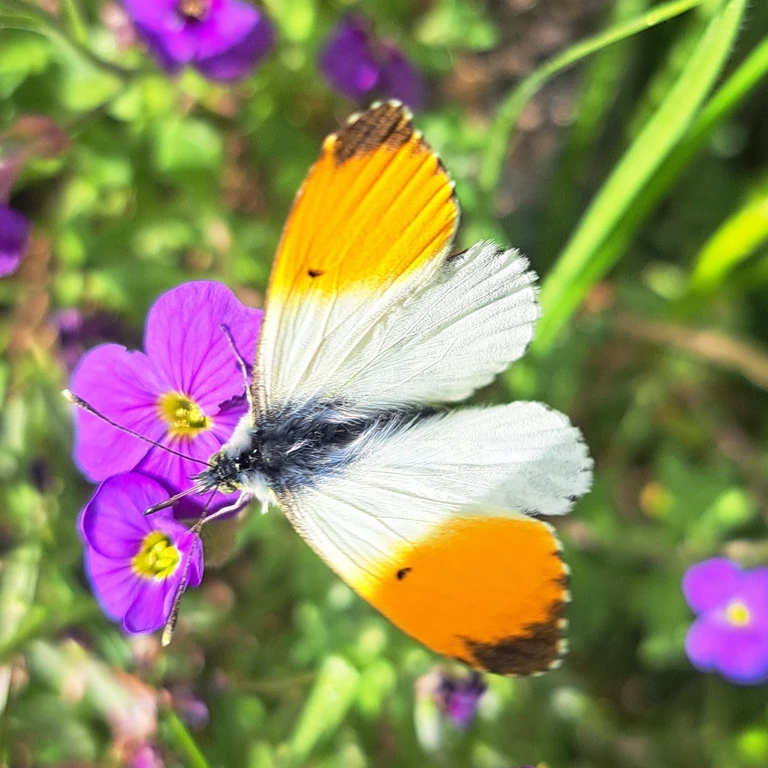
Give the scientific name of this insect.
Anthocharis cardamines
